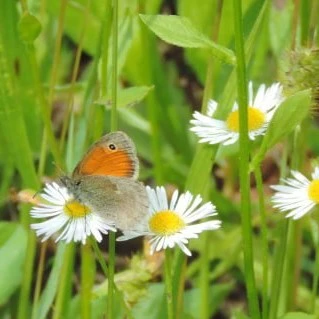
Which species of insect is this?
Coenonympha pamphilus
